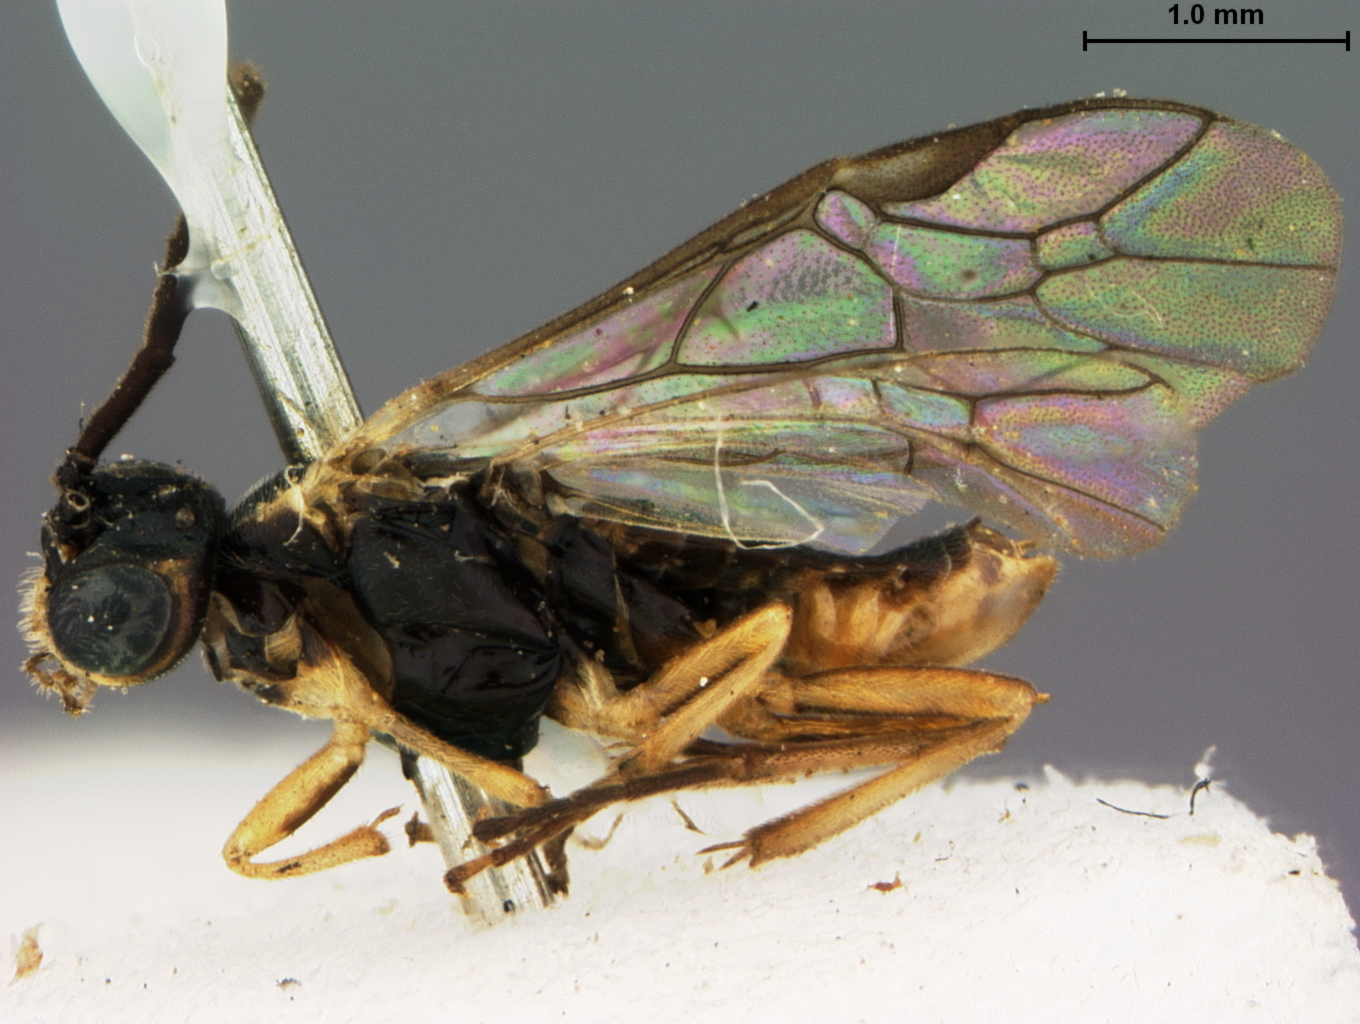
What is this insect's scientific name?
Pontania megacephala
